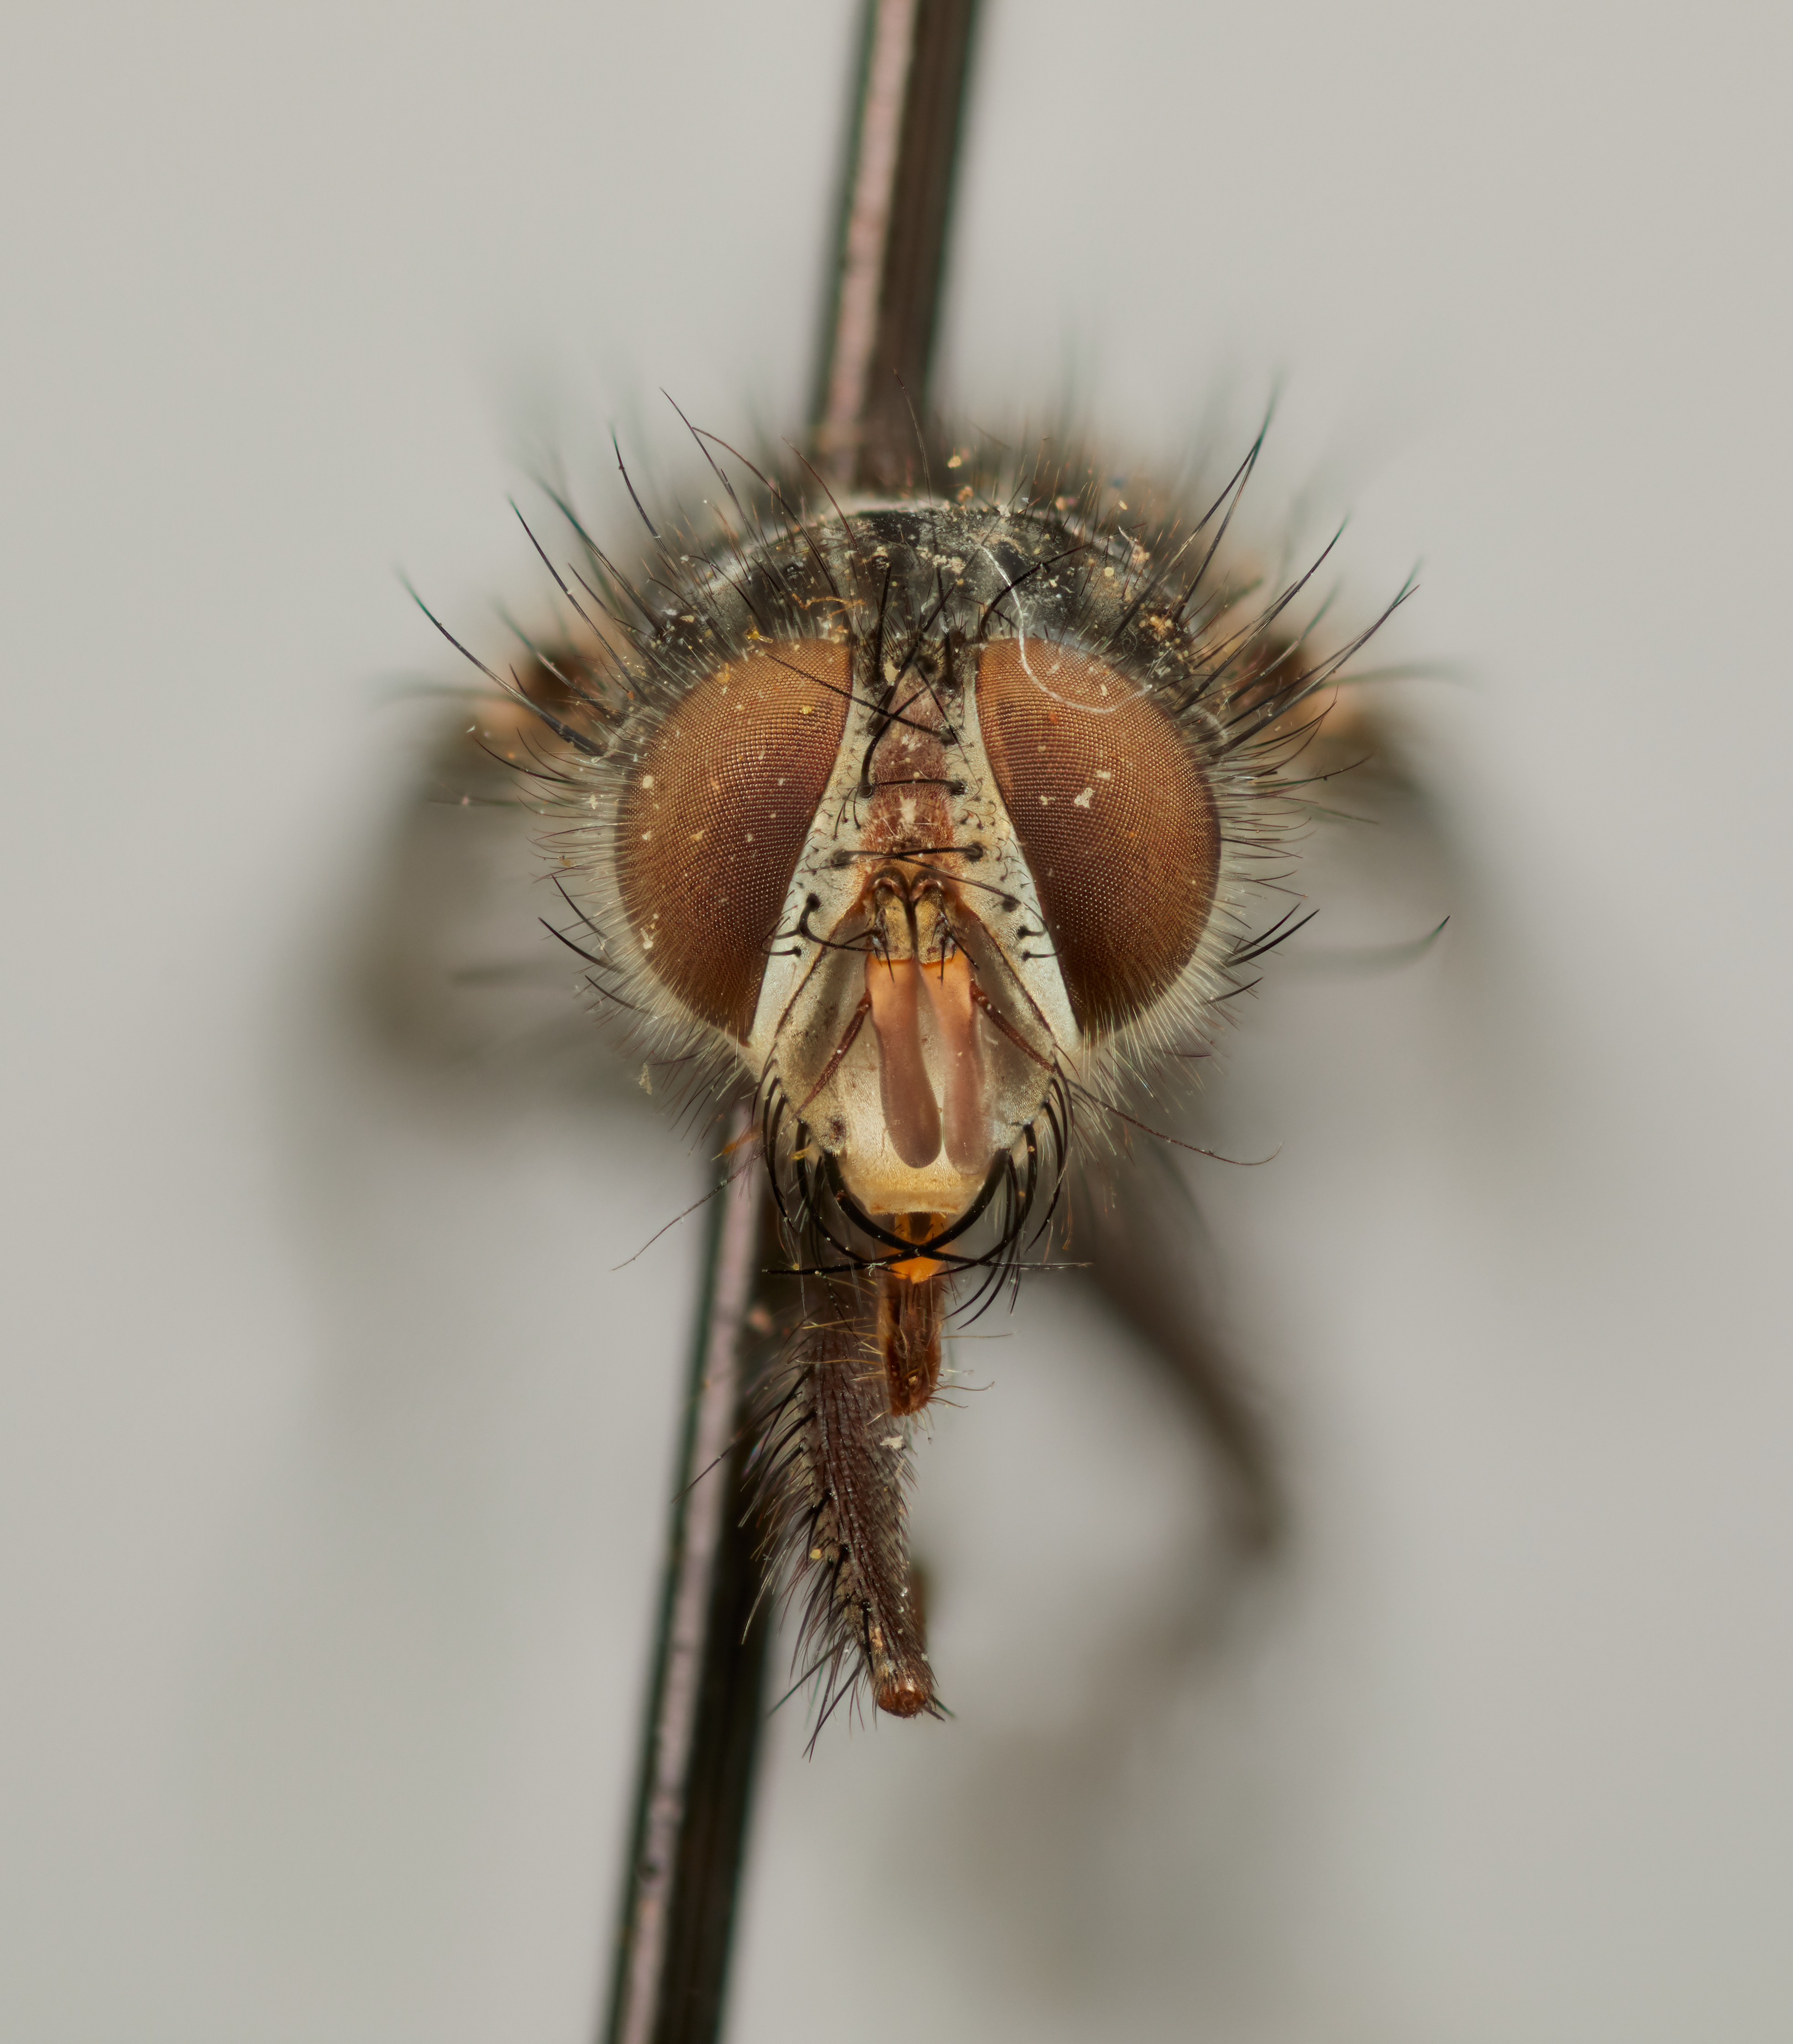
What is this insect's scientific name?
Charapemyia calida
